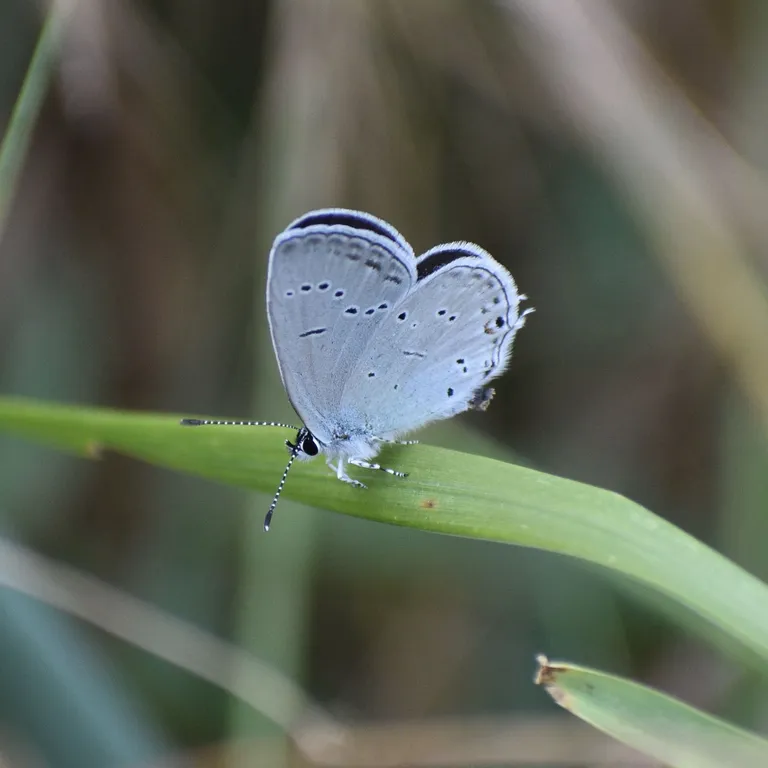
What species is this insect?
Cupido decolorata (also Elkalyce decolorata)
